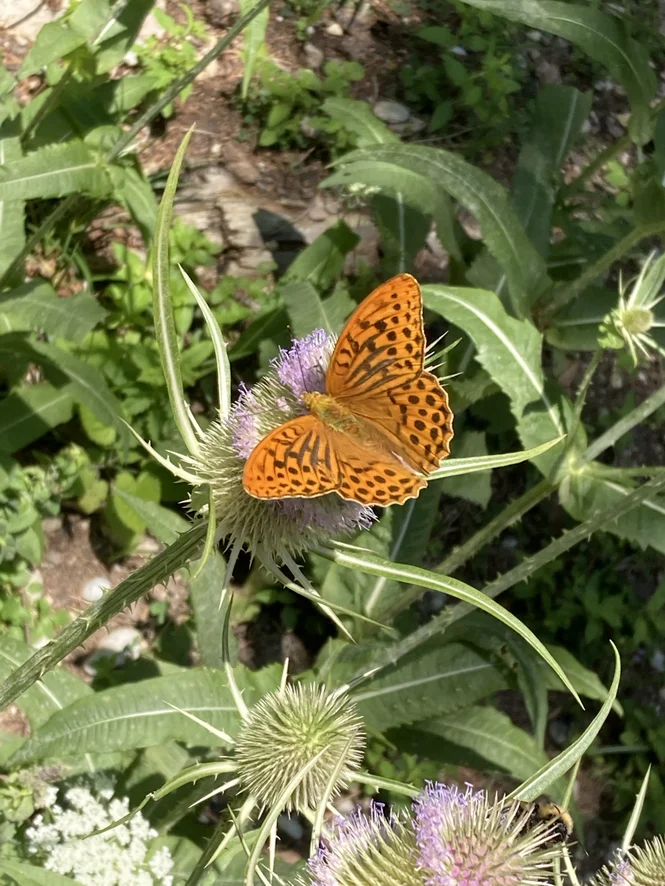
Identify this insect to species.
Argynnis paphia
